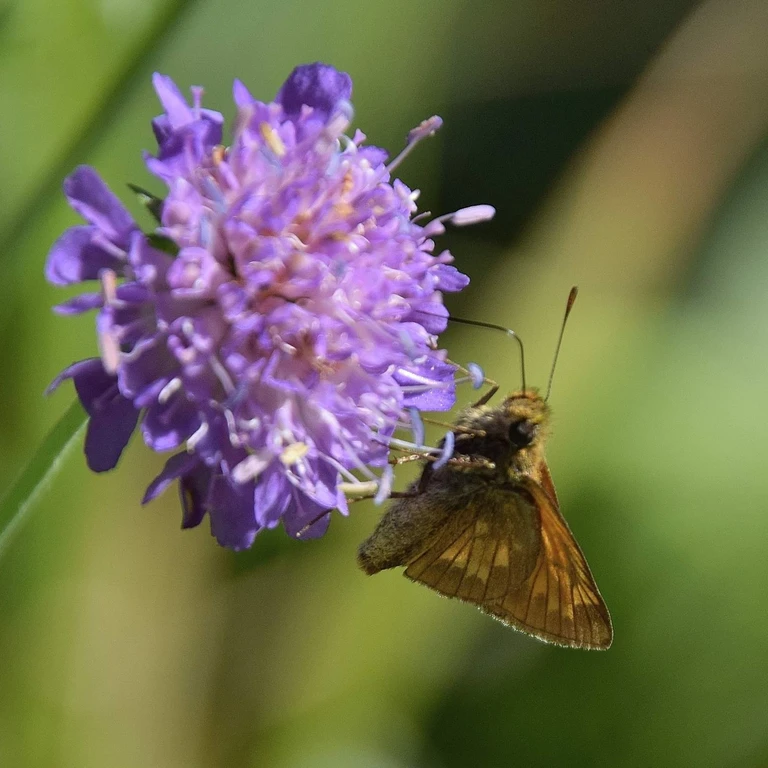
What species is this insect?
Ochlodes sylvanus (also Ochlodes venata)
